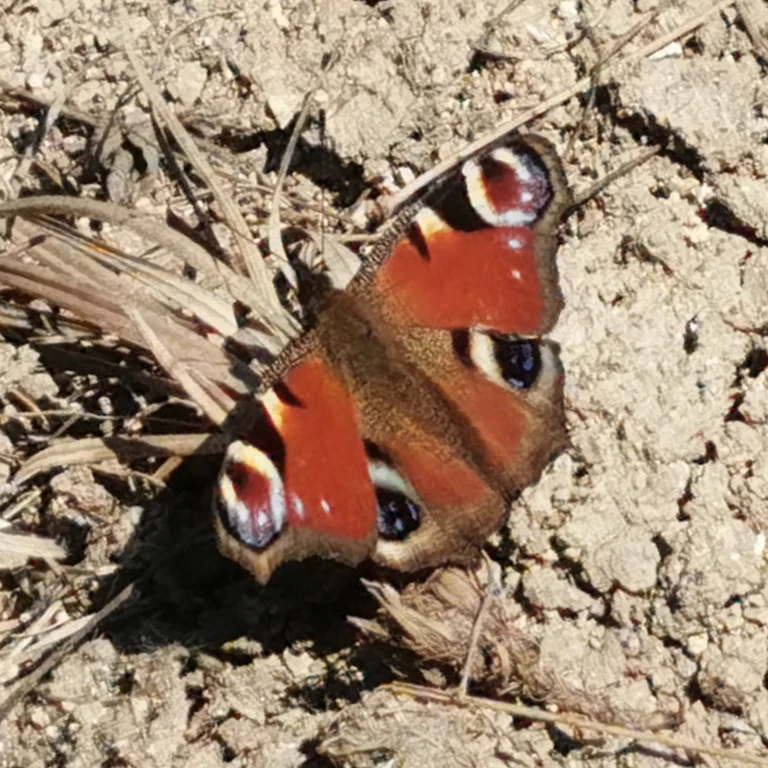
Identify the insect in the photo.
Aglais io
